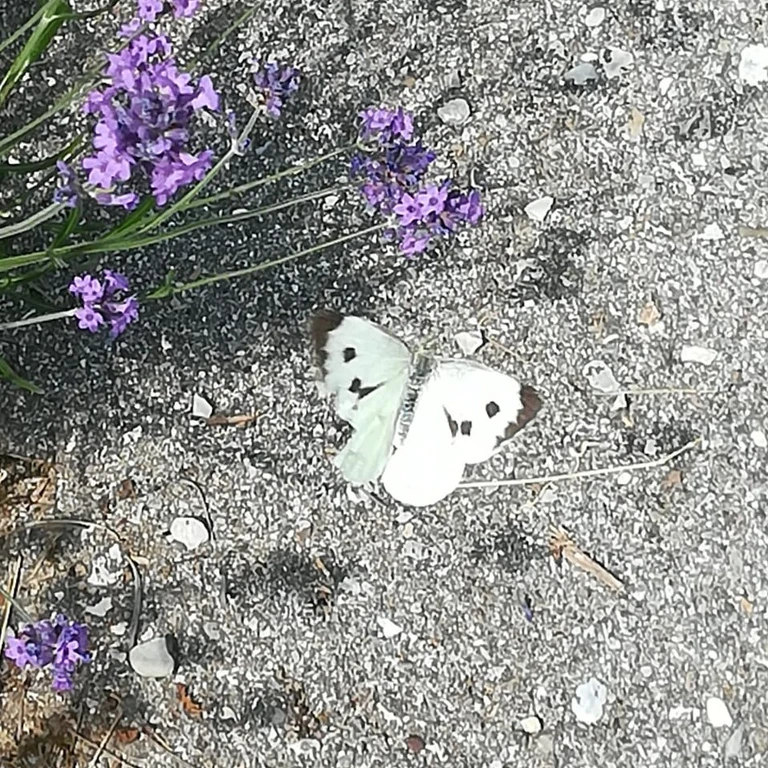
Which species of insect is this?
Pieris brassicae
